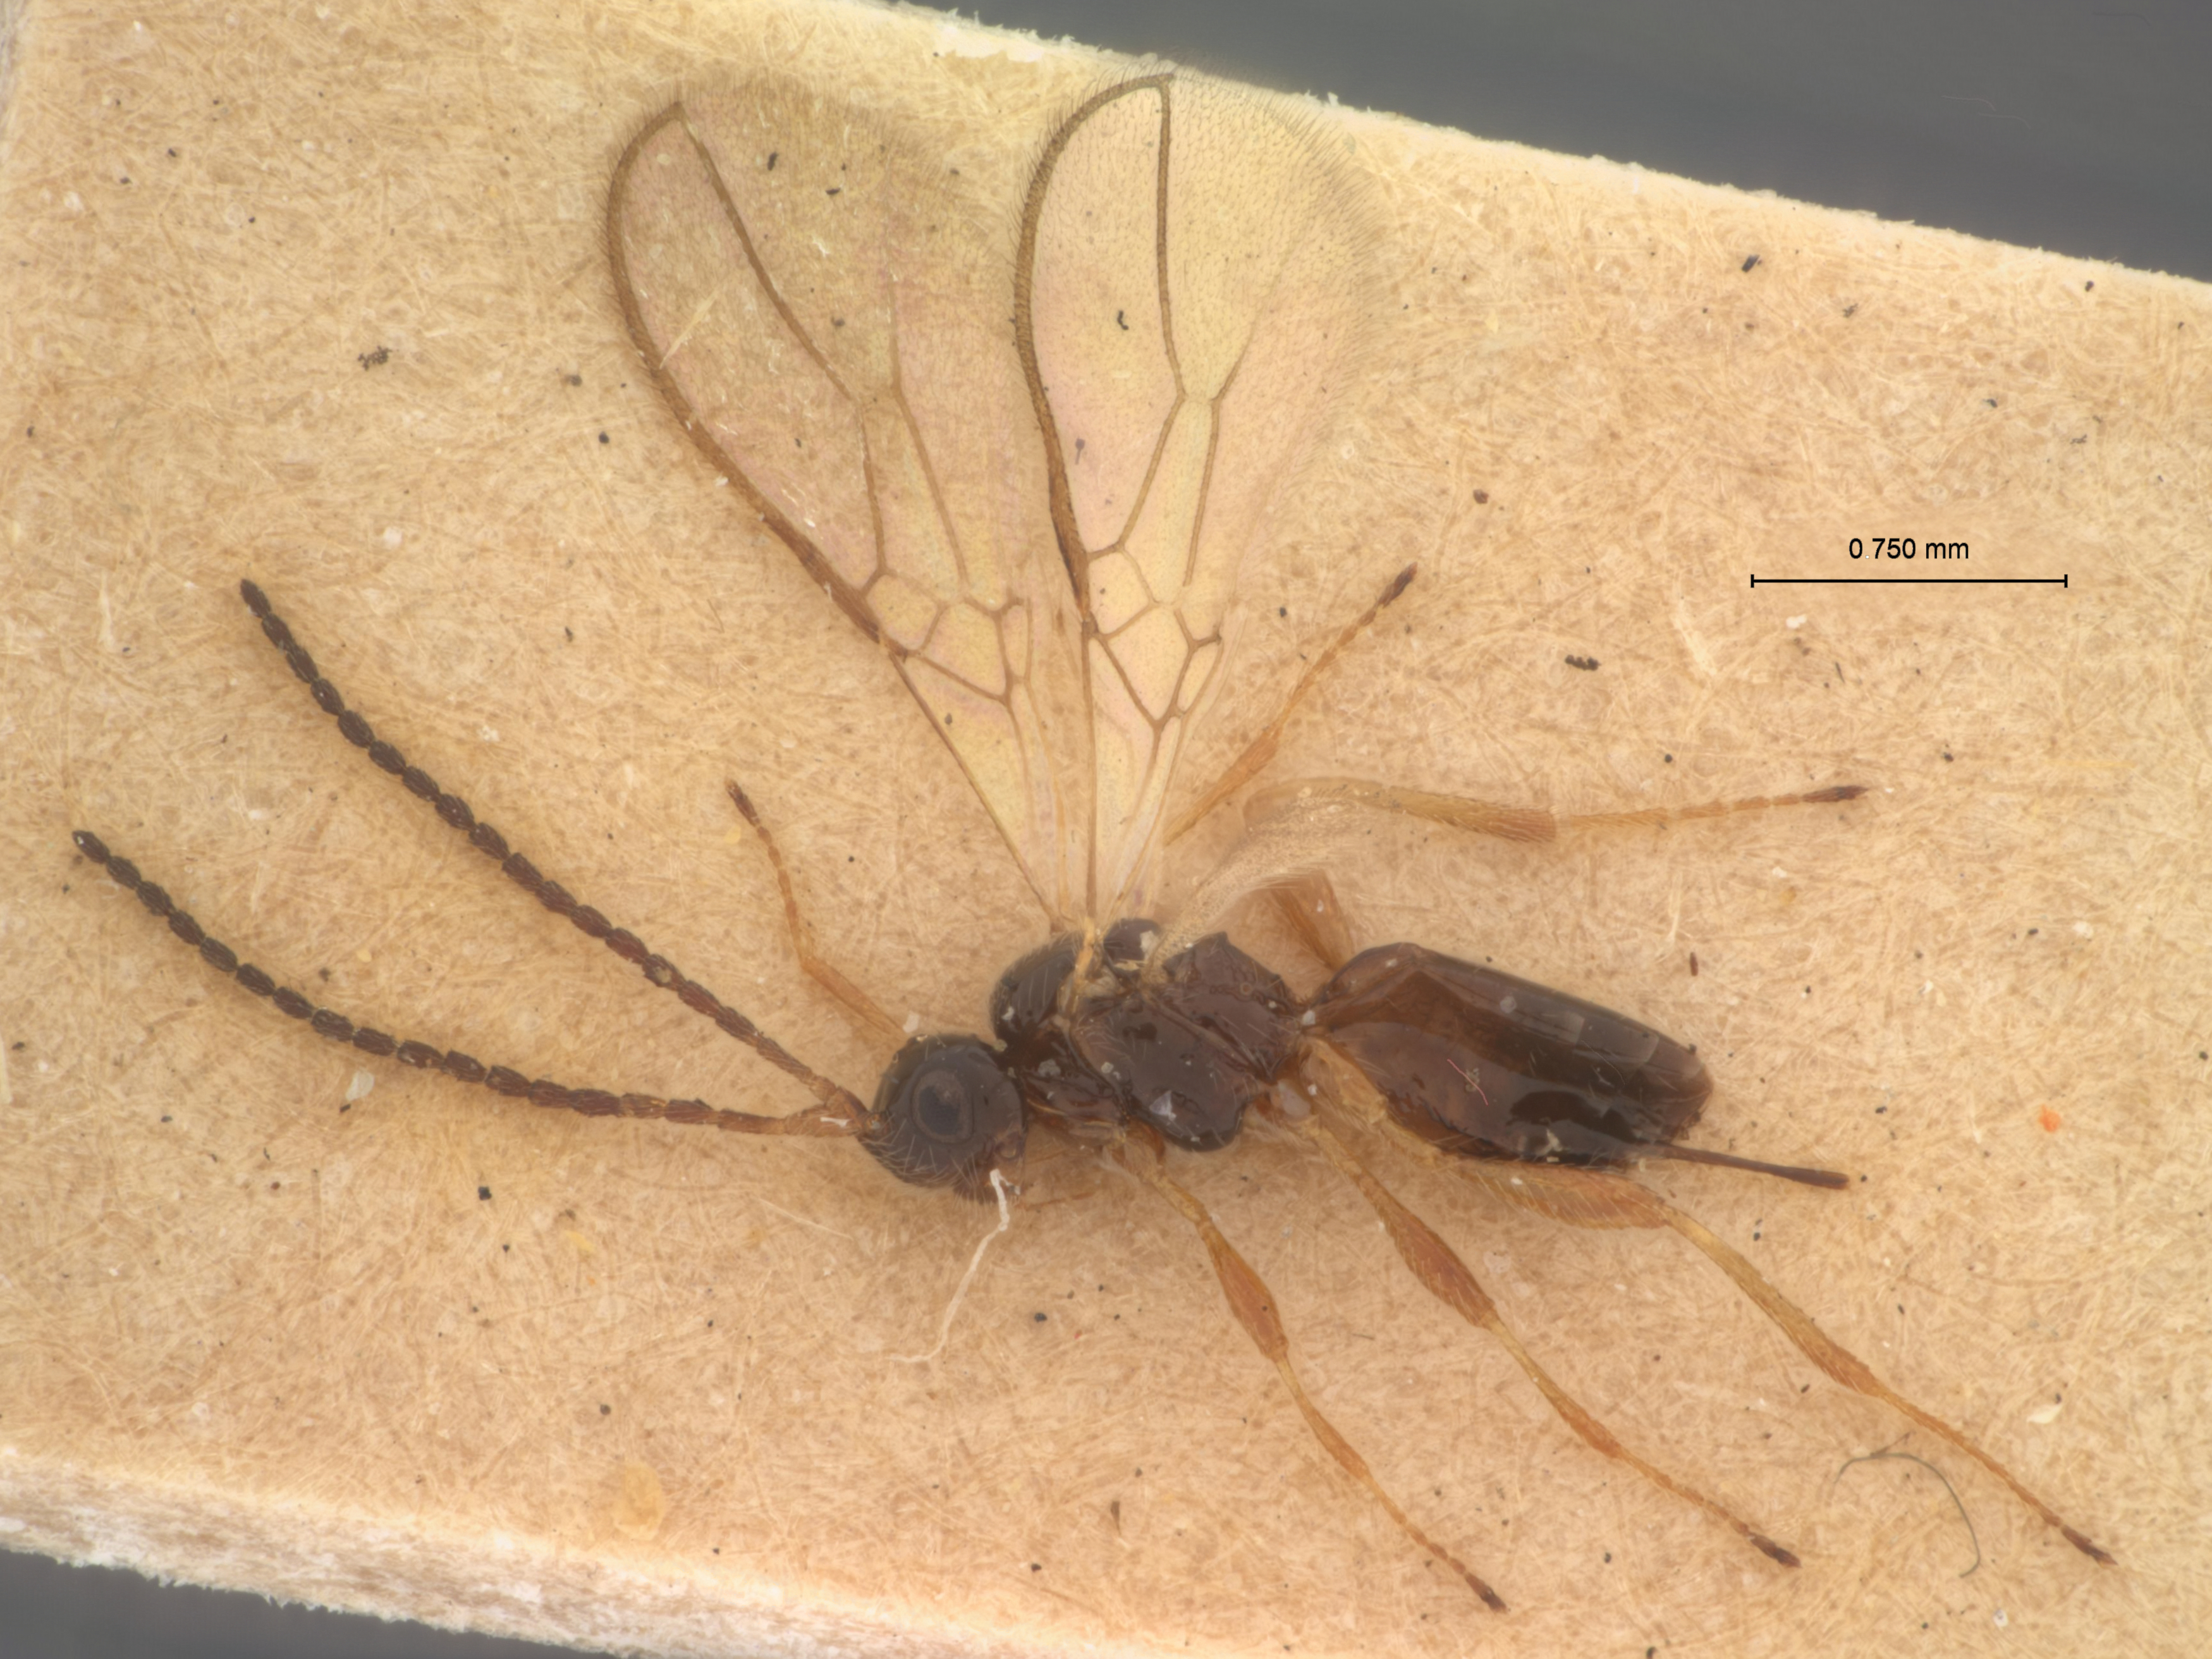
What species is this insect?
Aspilota dentifemus
